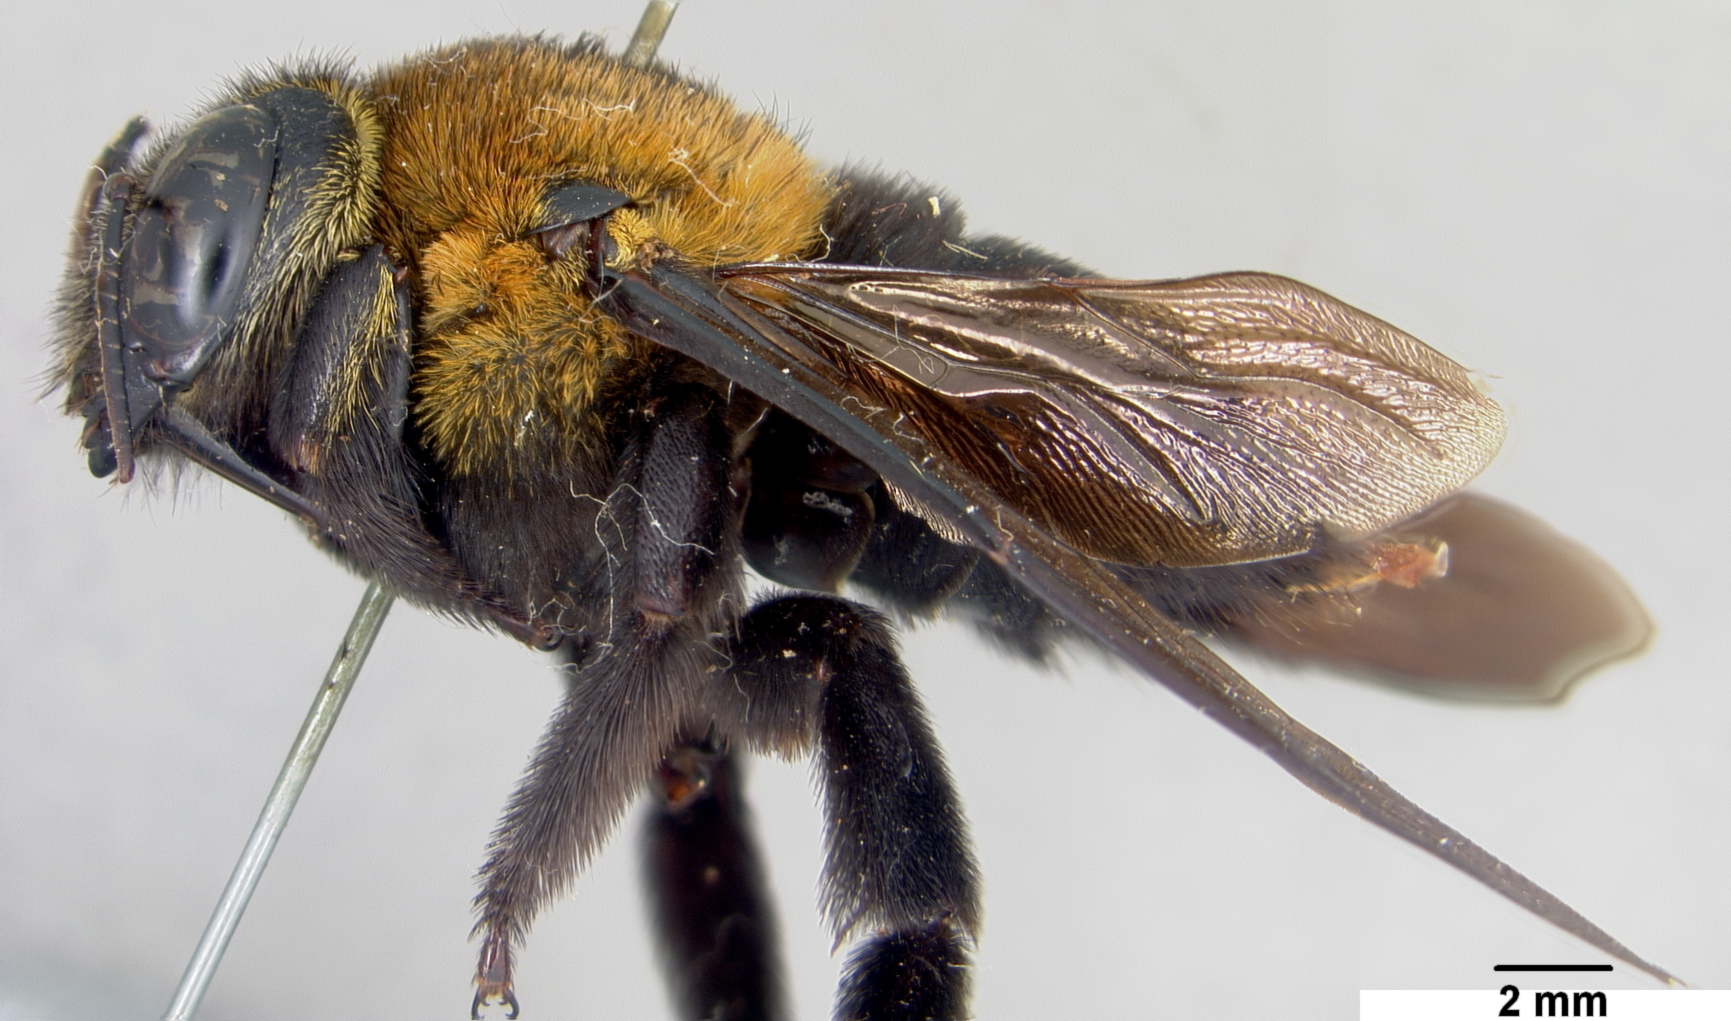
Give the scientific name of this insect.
Mesotrichia cuernosensis
